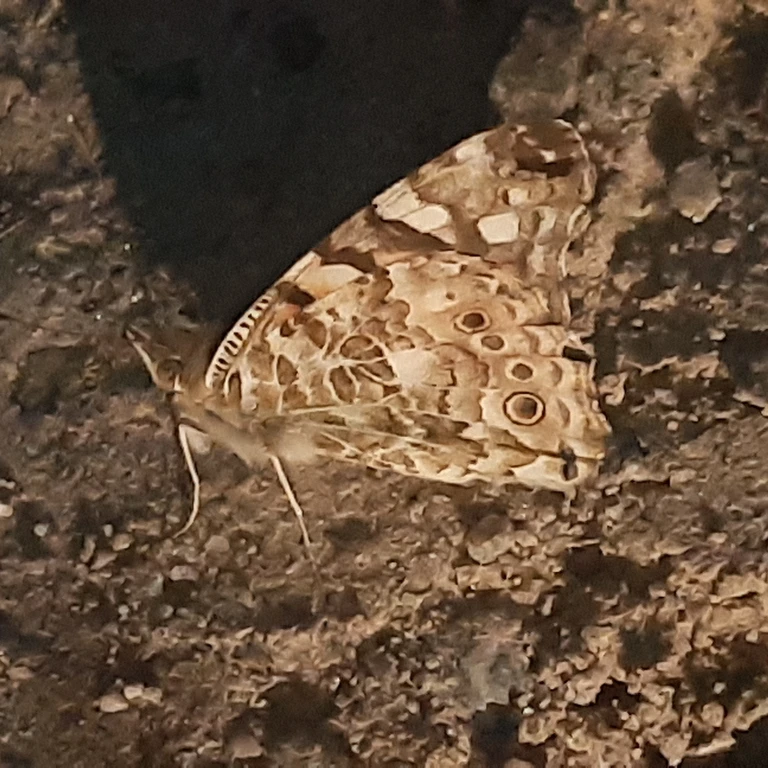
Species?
Vanessa cardui
